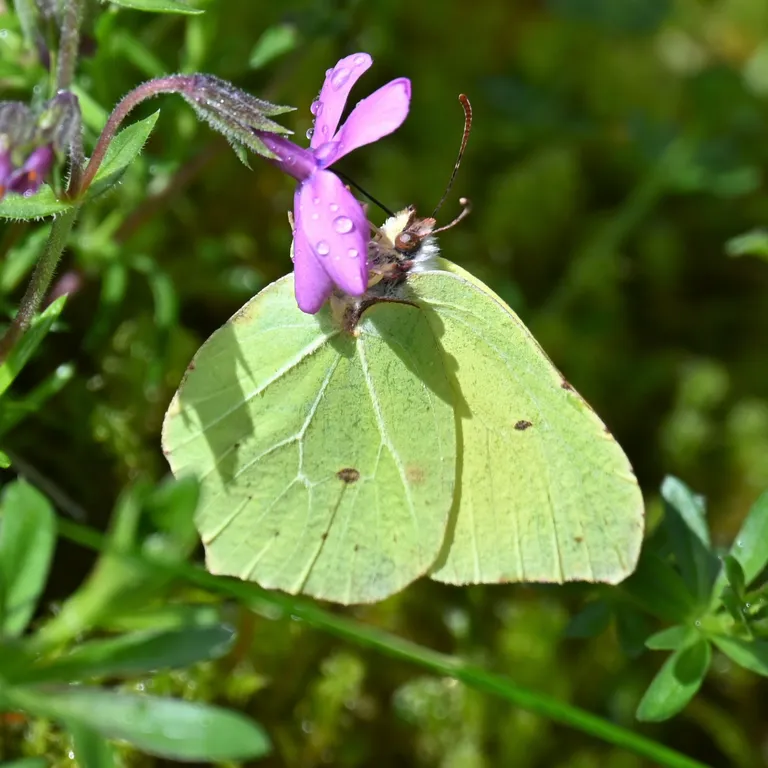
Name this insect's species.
Gonepteryx rhamni
